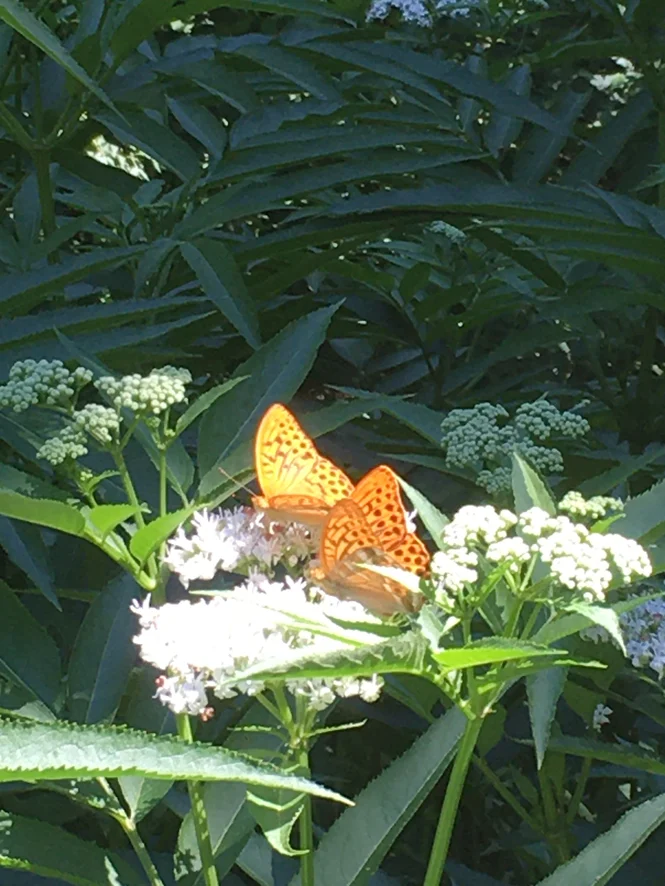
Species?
Argynnis paphia
